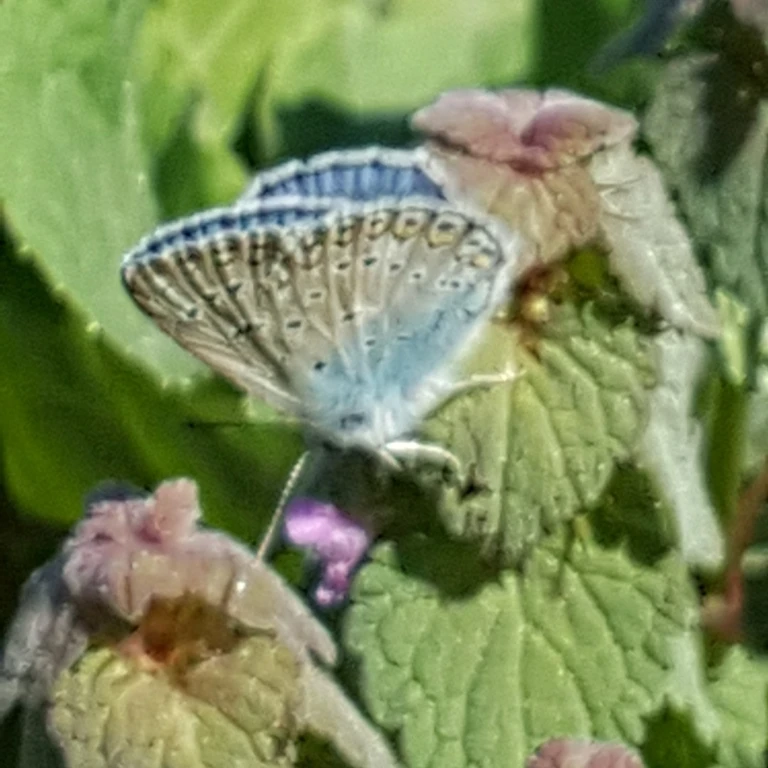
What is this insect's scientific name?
Polyommatus icarus
